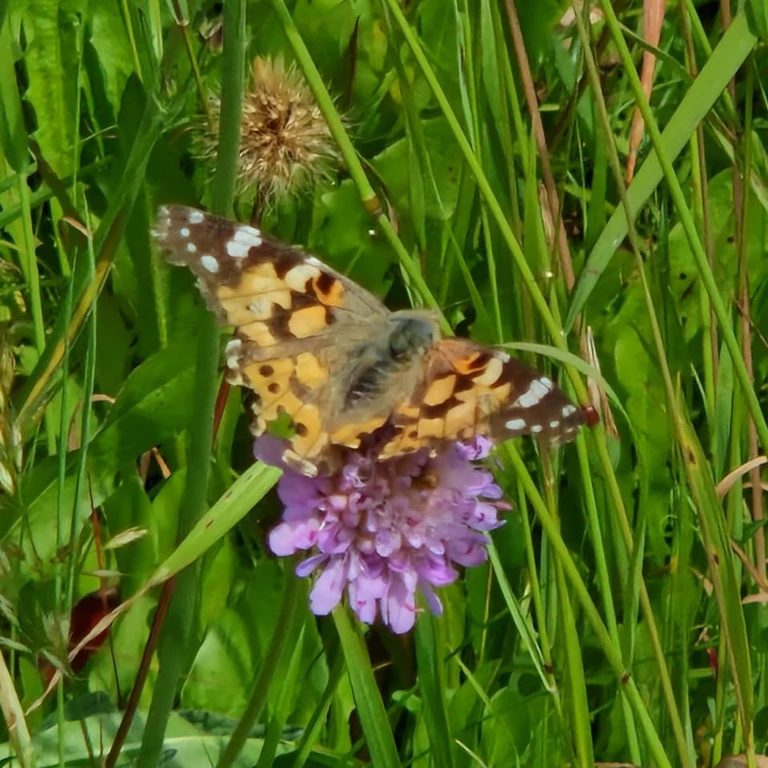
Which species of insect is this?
Vanessa cardui
